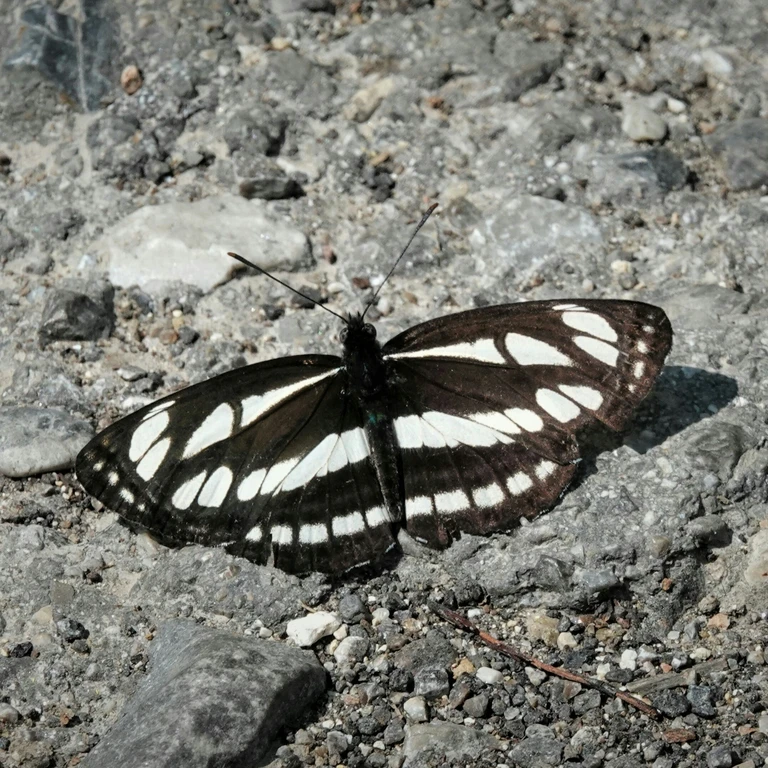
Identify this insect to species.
Neptis sappho
